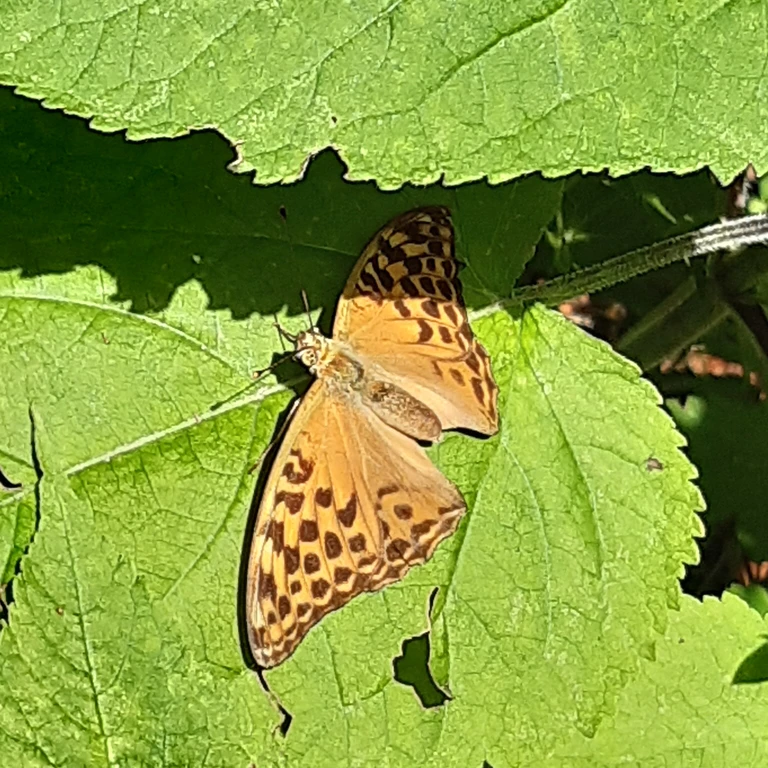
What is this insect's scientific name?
Argynnis paphia
